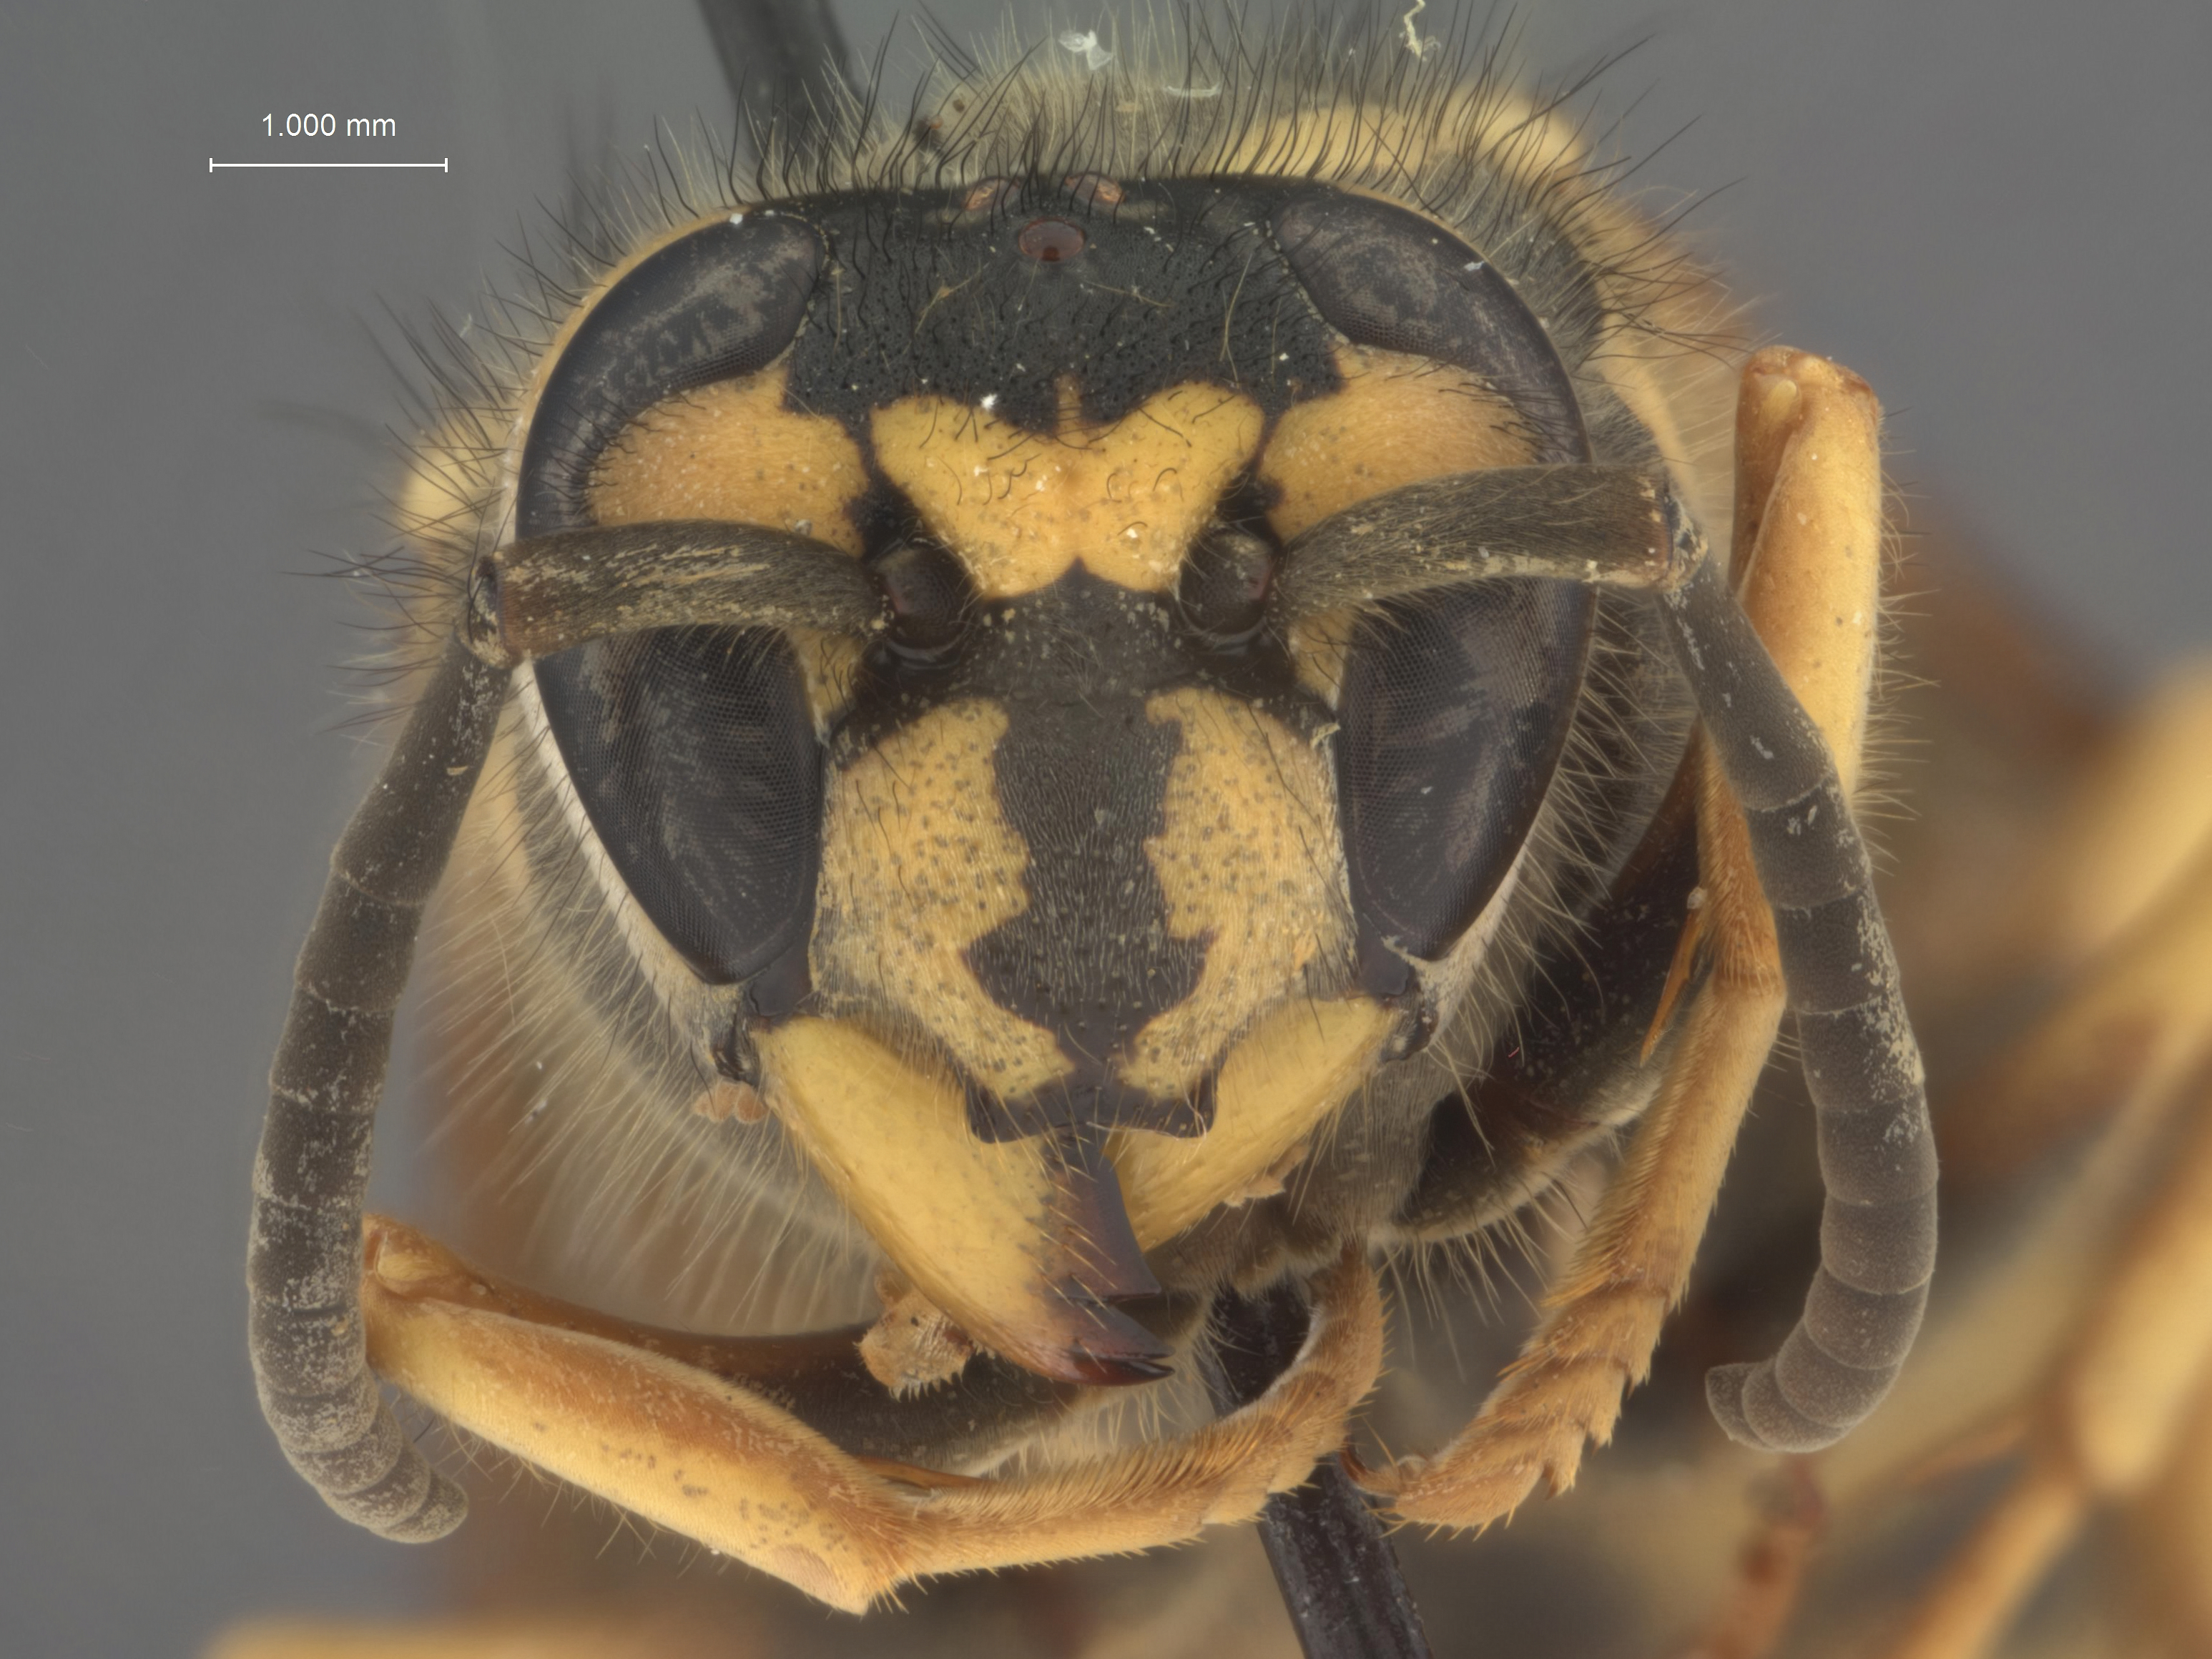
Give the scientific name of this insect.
Vespula flavopilosa
